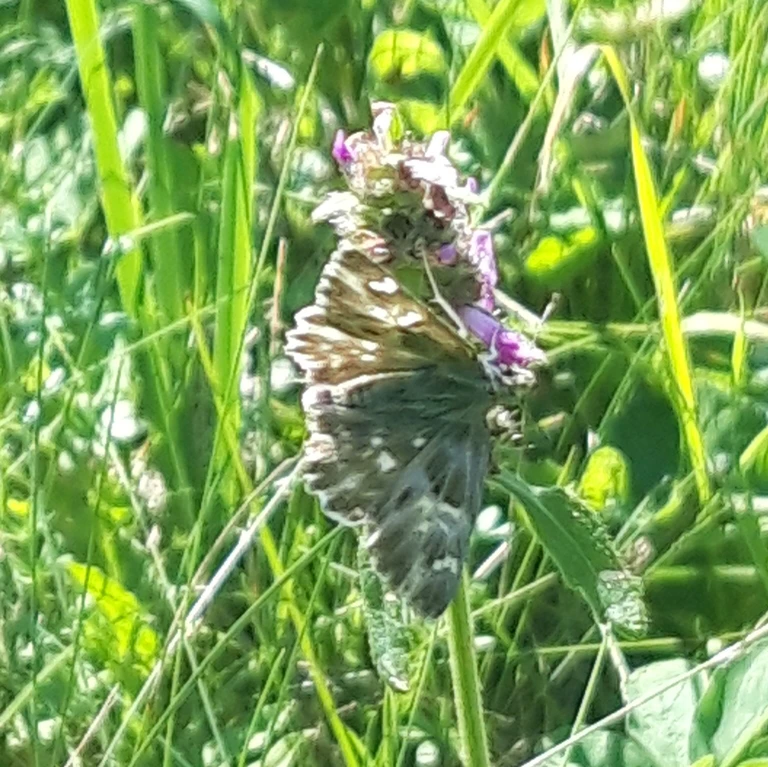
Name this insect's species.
Muschampia floccifera (also Carcharodus floccifera)
